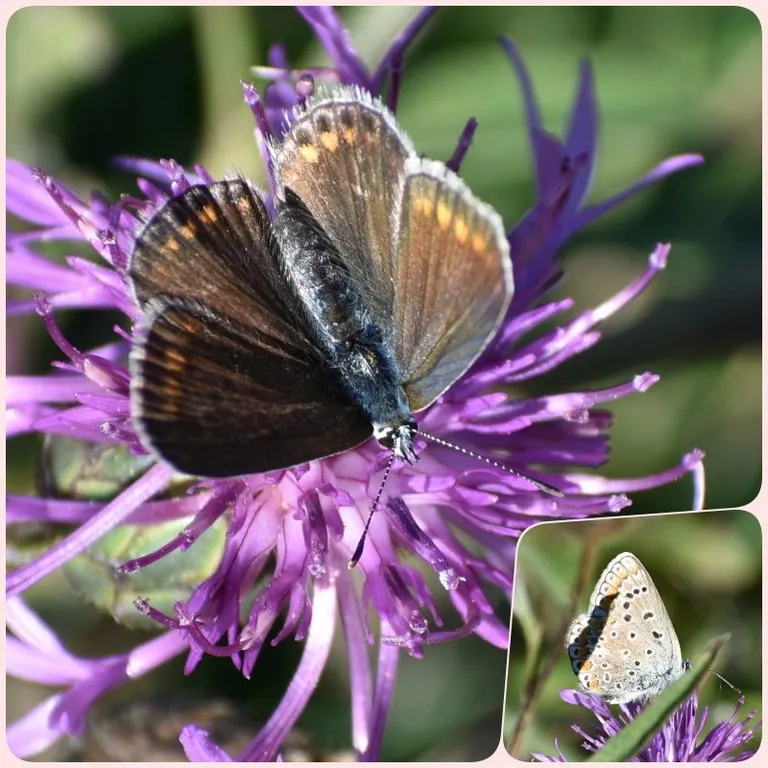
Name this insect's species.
Polyommatus icarus
